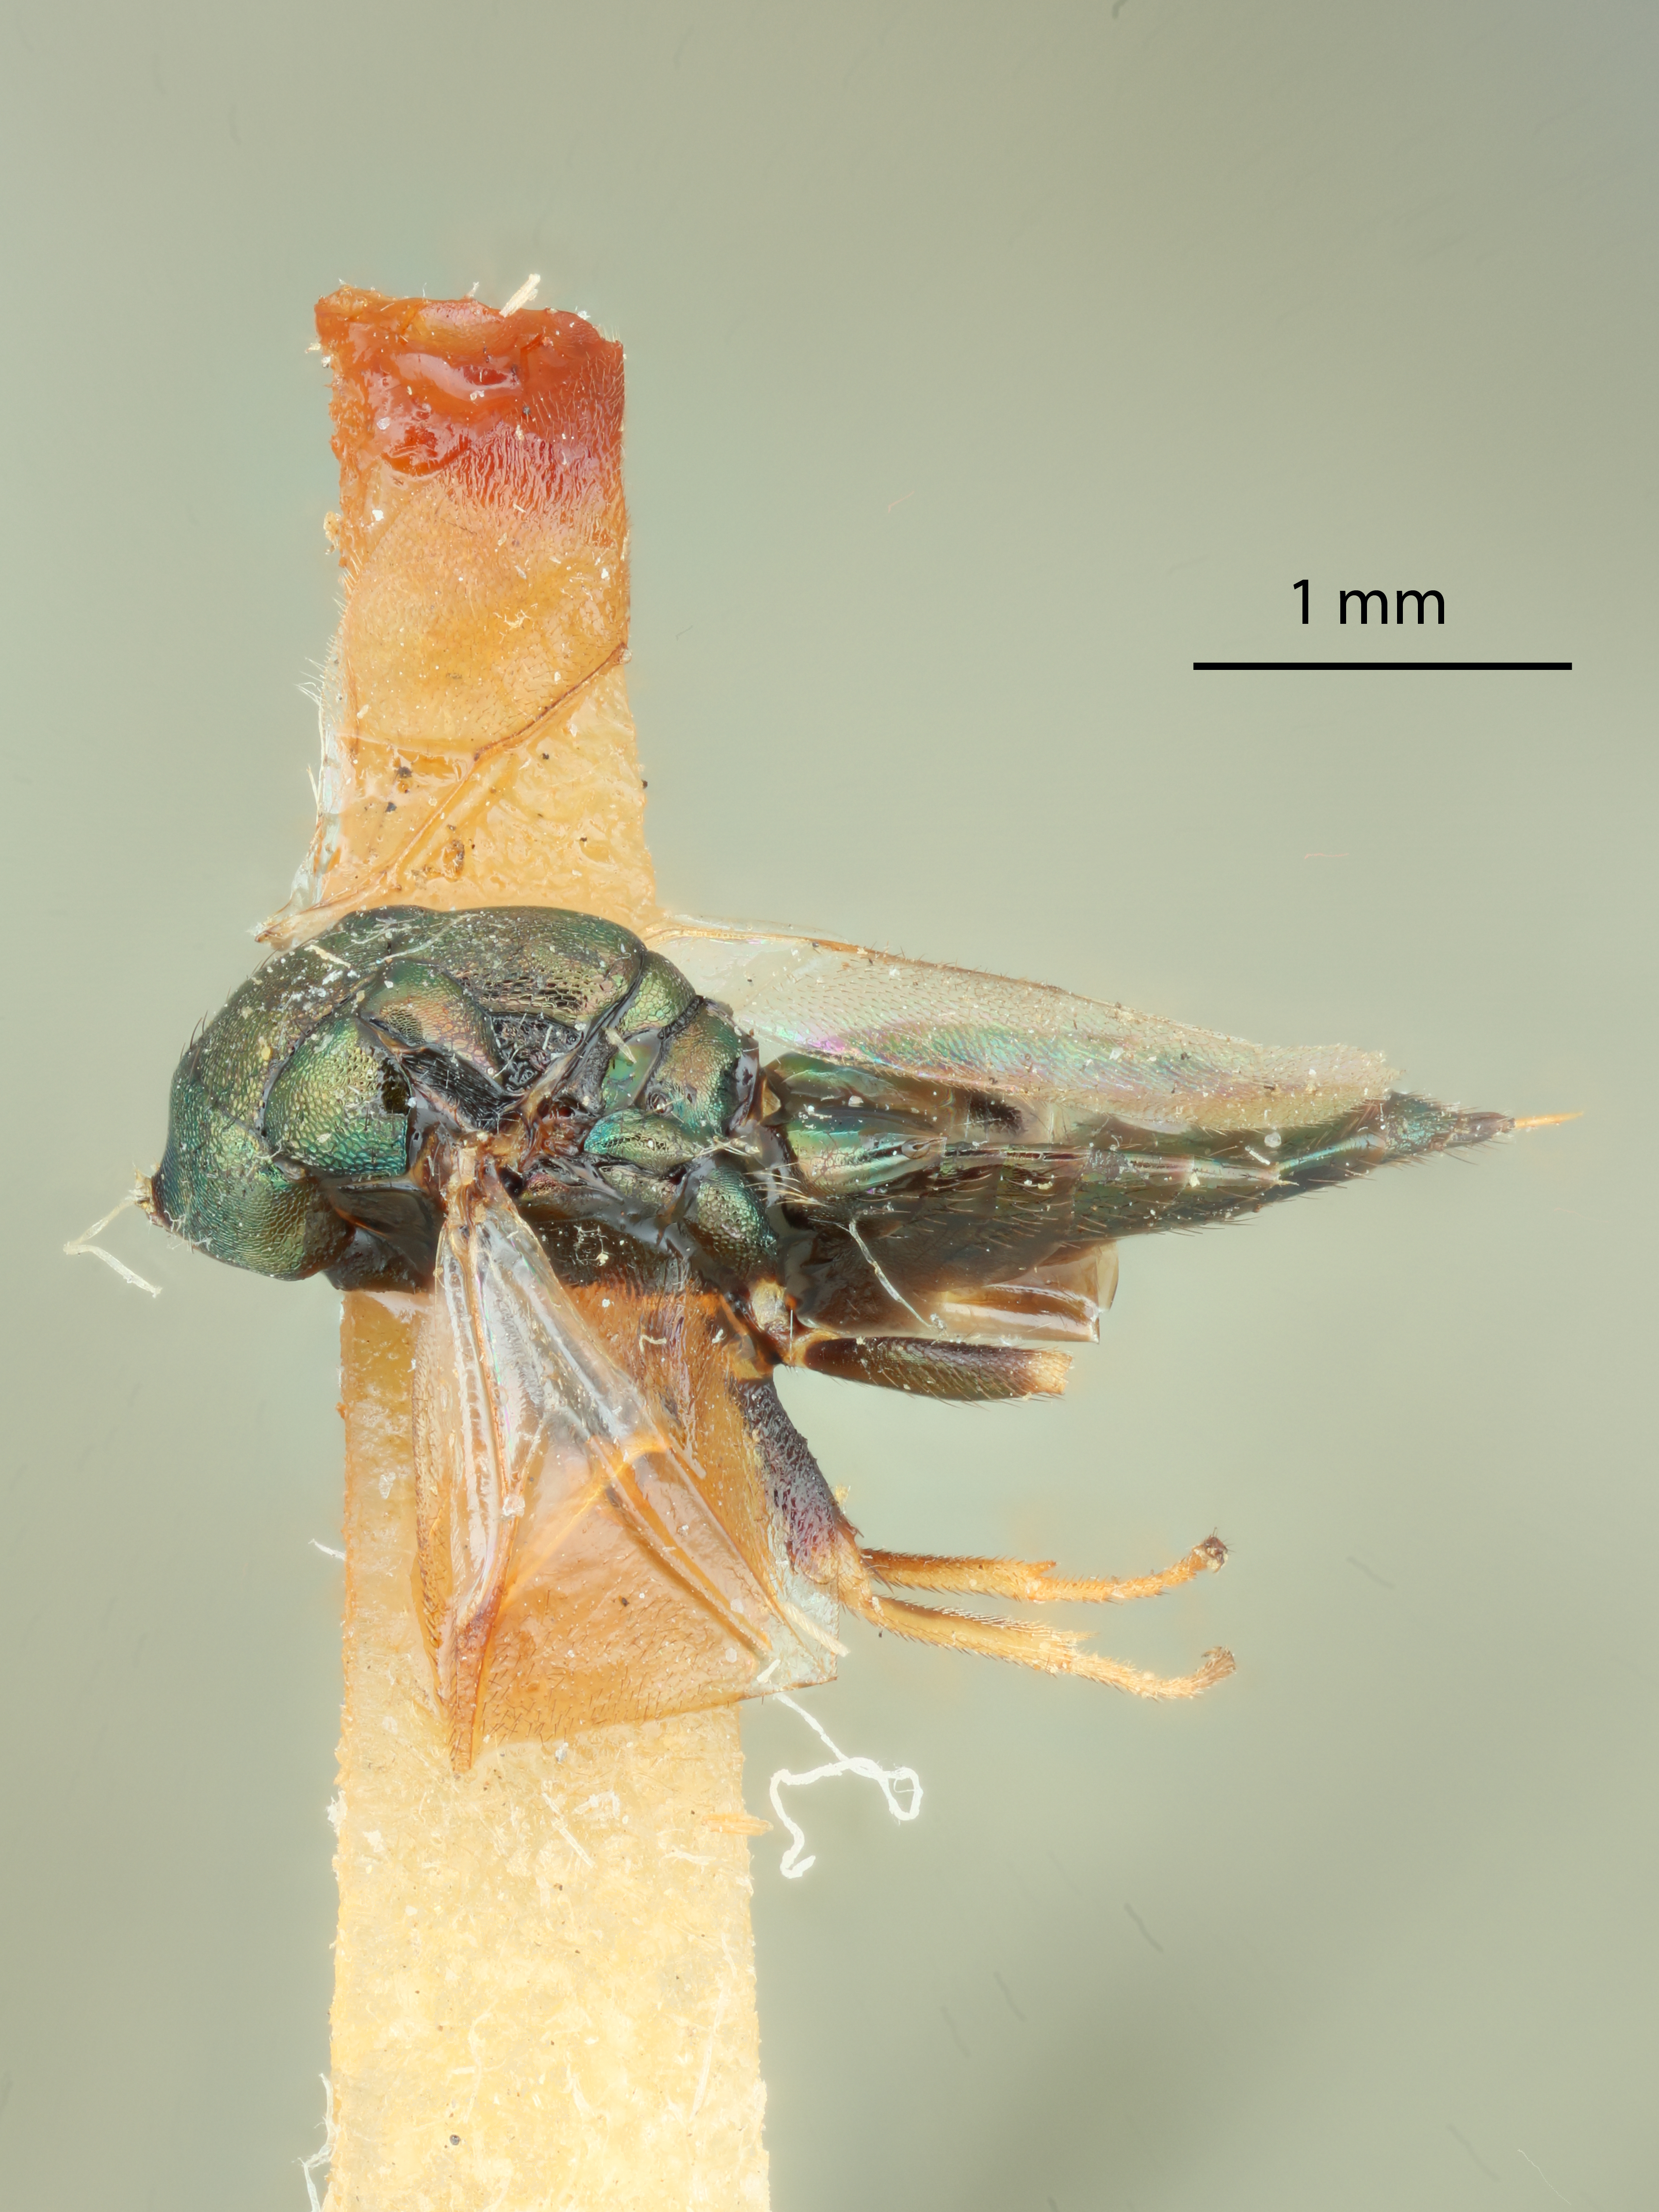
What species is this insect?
Ophelinoideus japonicus
